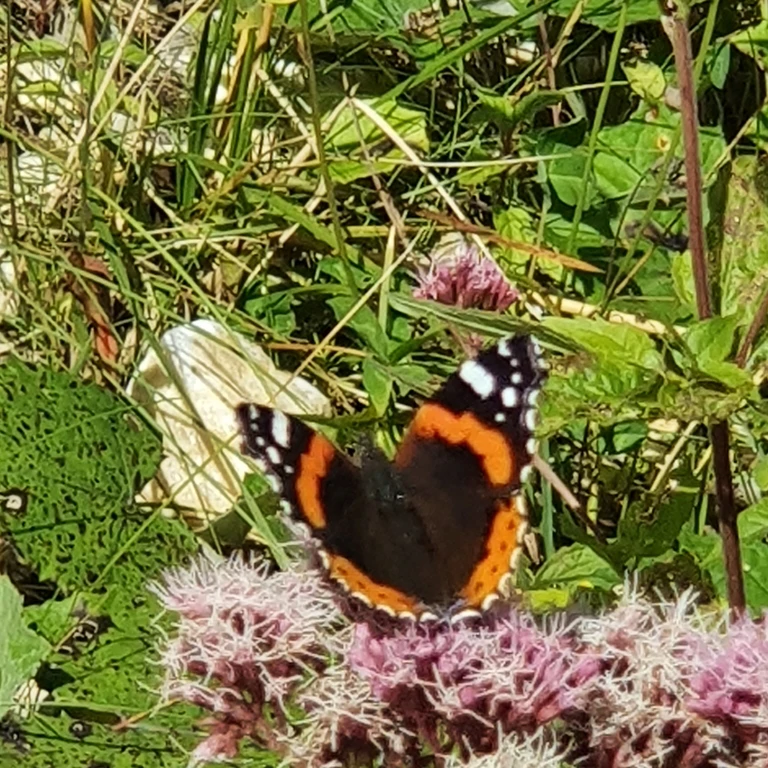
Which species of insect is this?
Vanessa atalanta
